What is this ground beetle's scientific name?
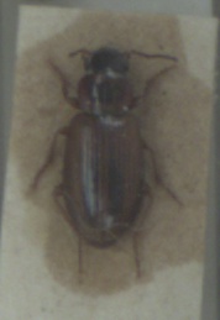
Dicheirotrichus placidus
